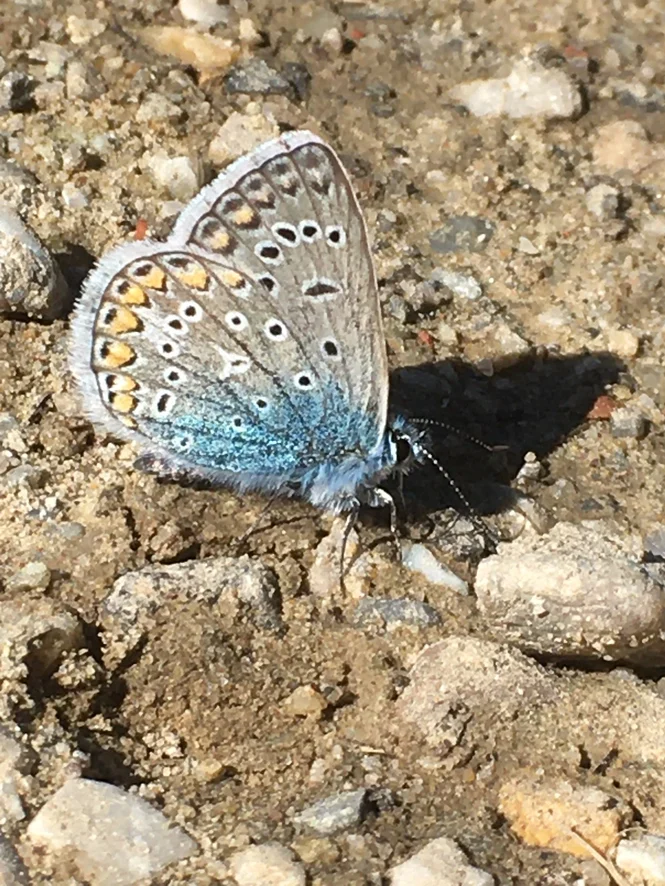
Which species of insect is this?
Polyommatus icarus
